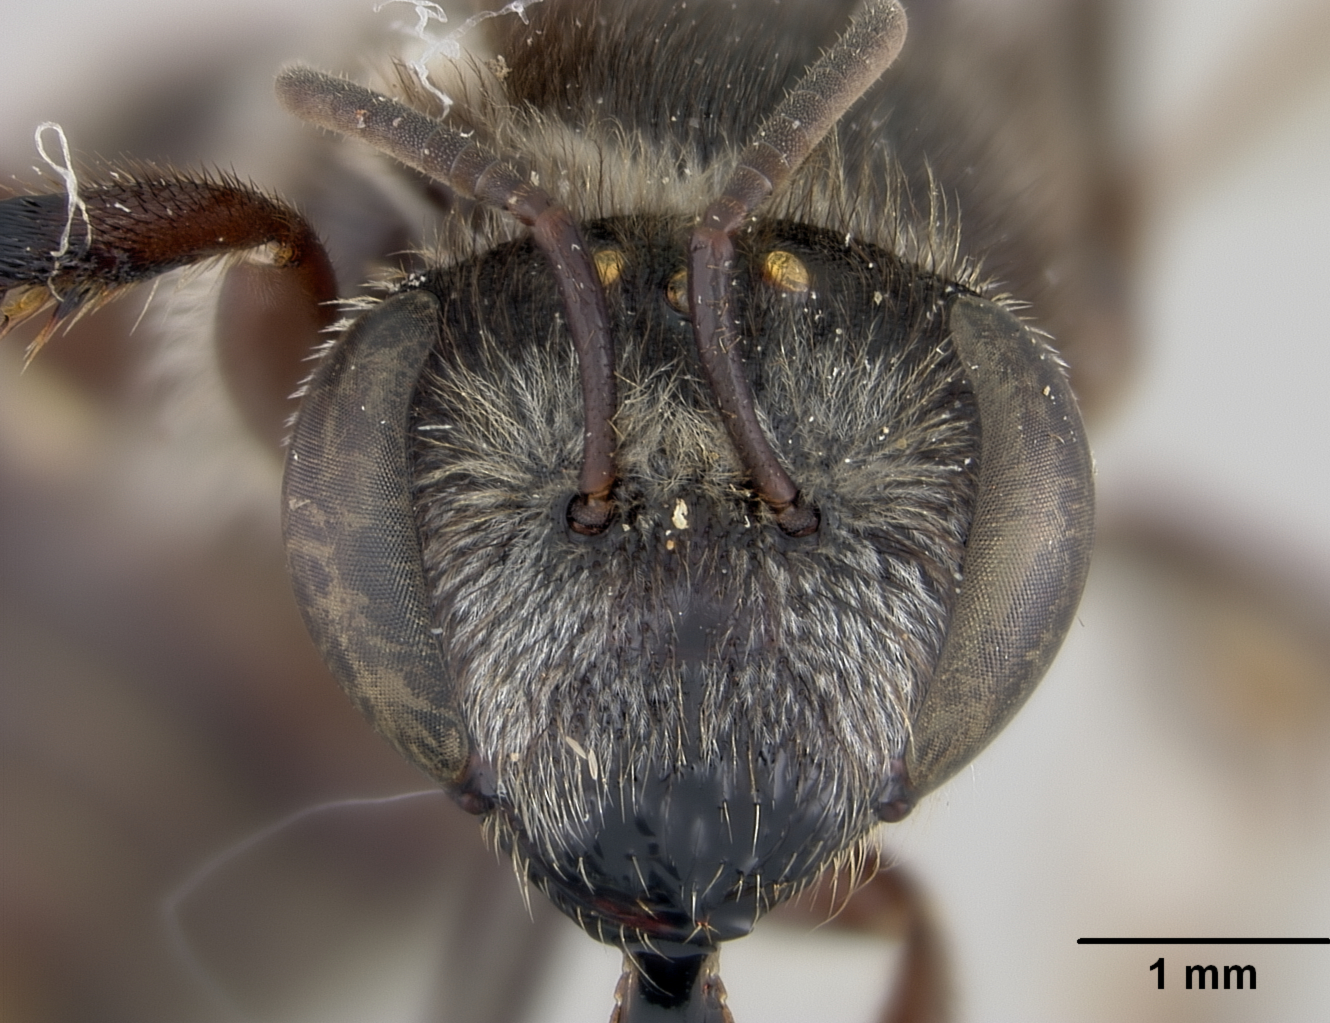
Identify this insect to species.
Nomia wilmattae
